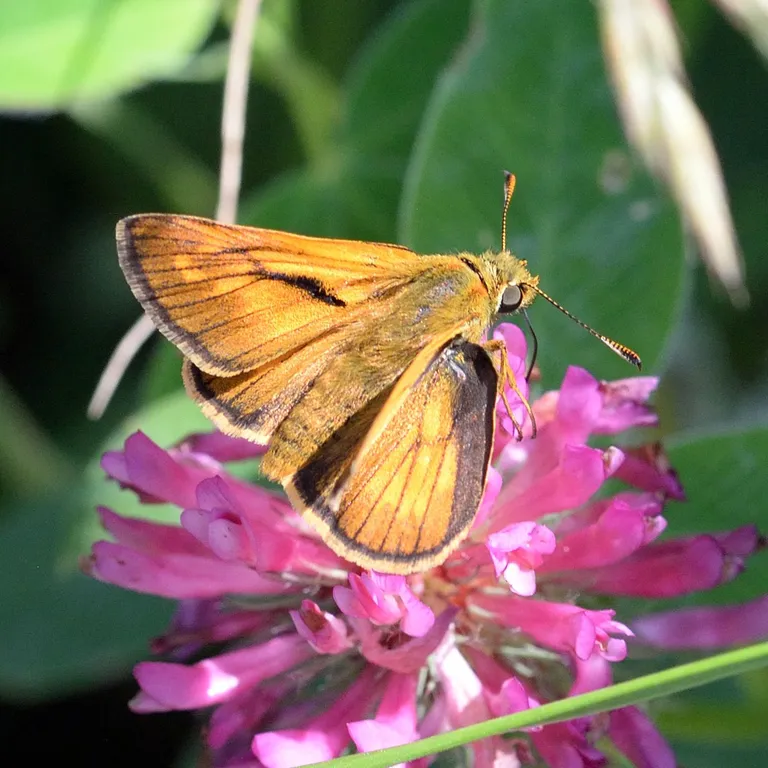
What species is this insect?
Ochlodes sylvanus (also Ochlodes venata)
